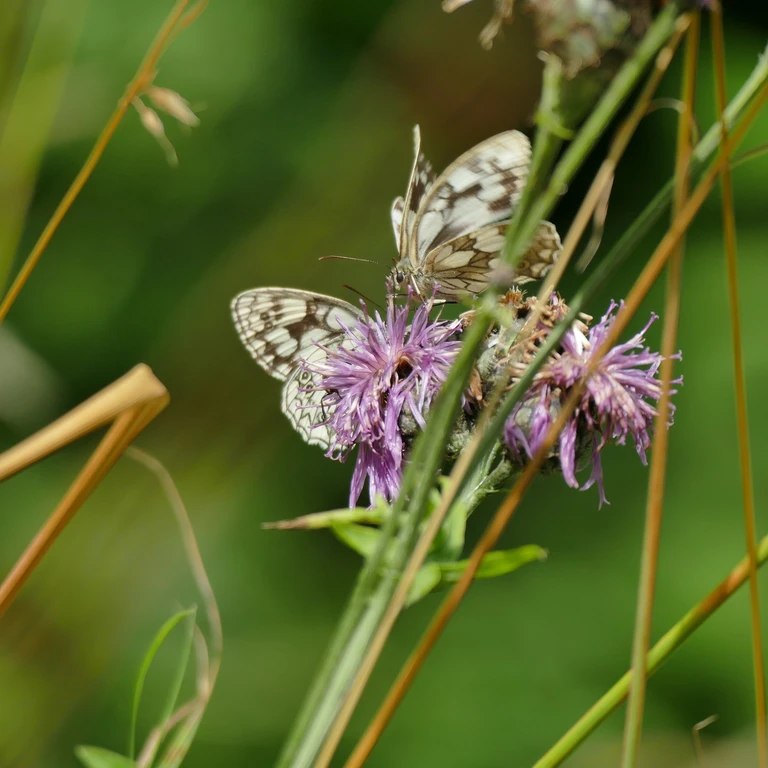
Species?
Melanargia galathea
